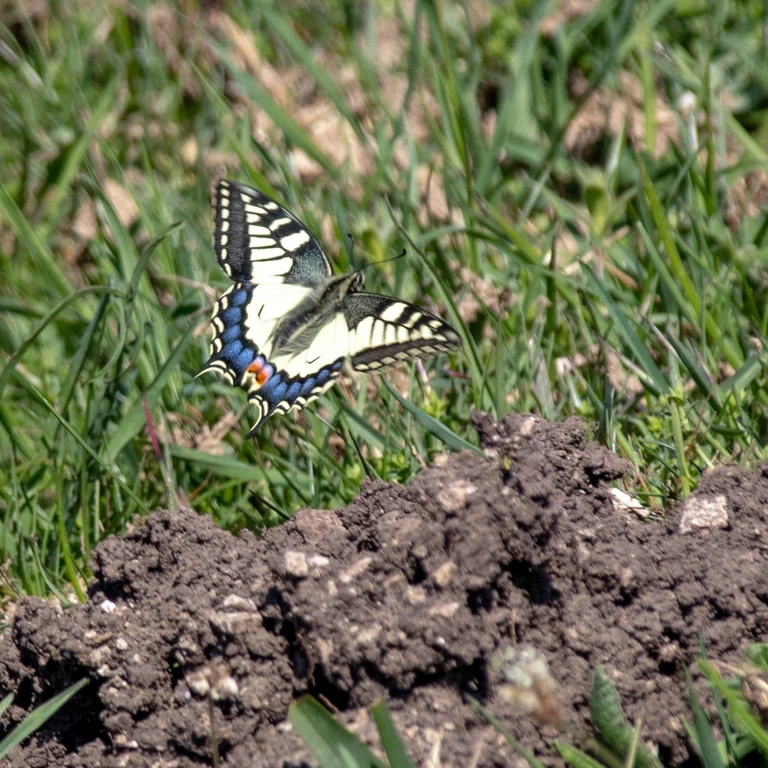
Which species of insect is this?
Papilio machaon
